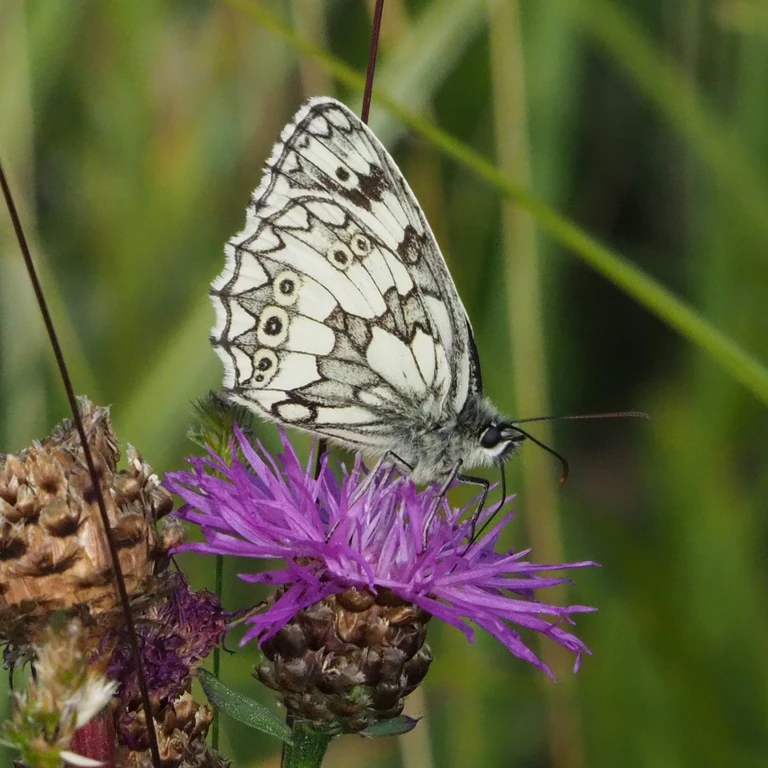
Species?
Melanargia galathea
